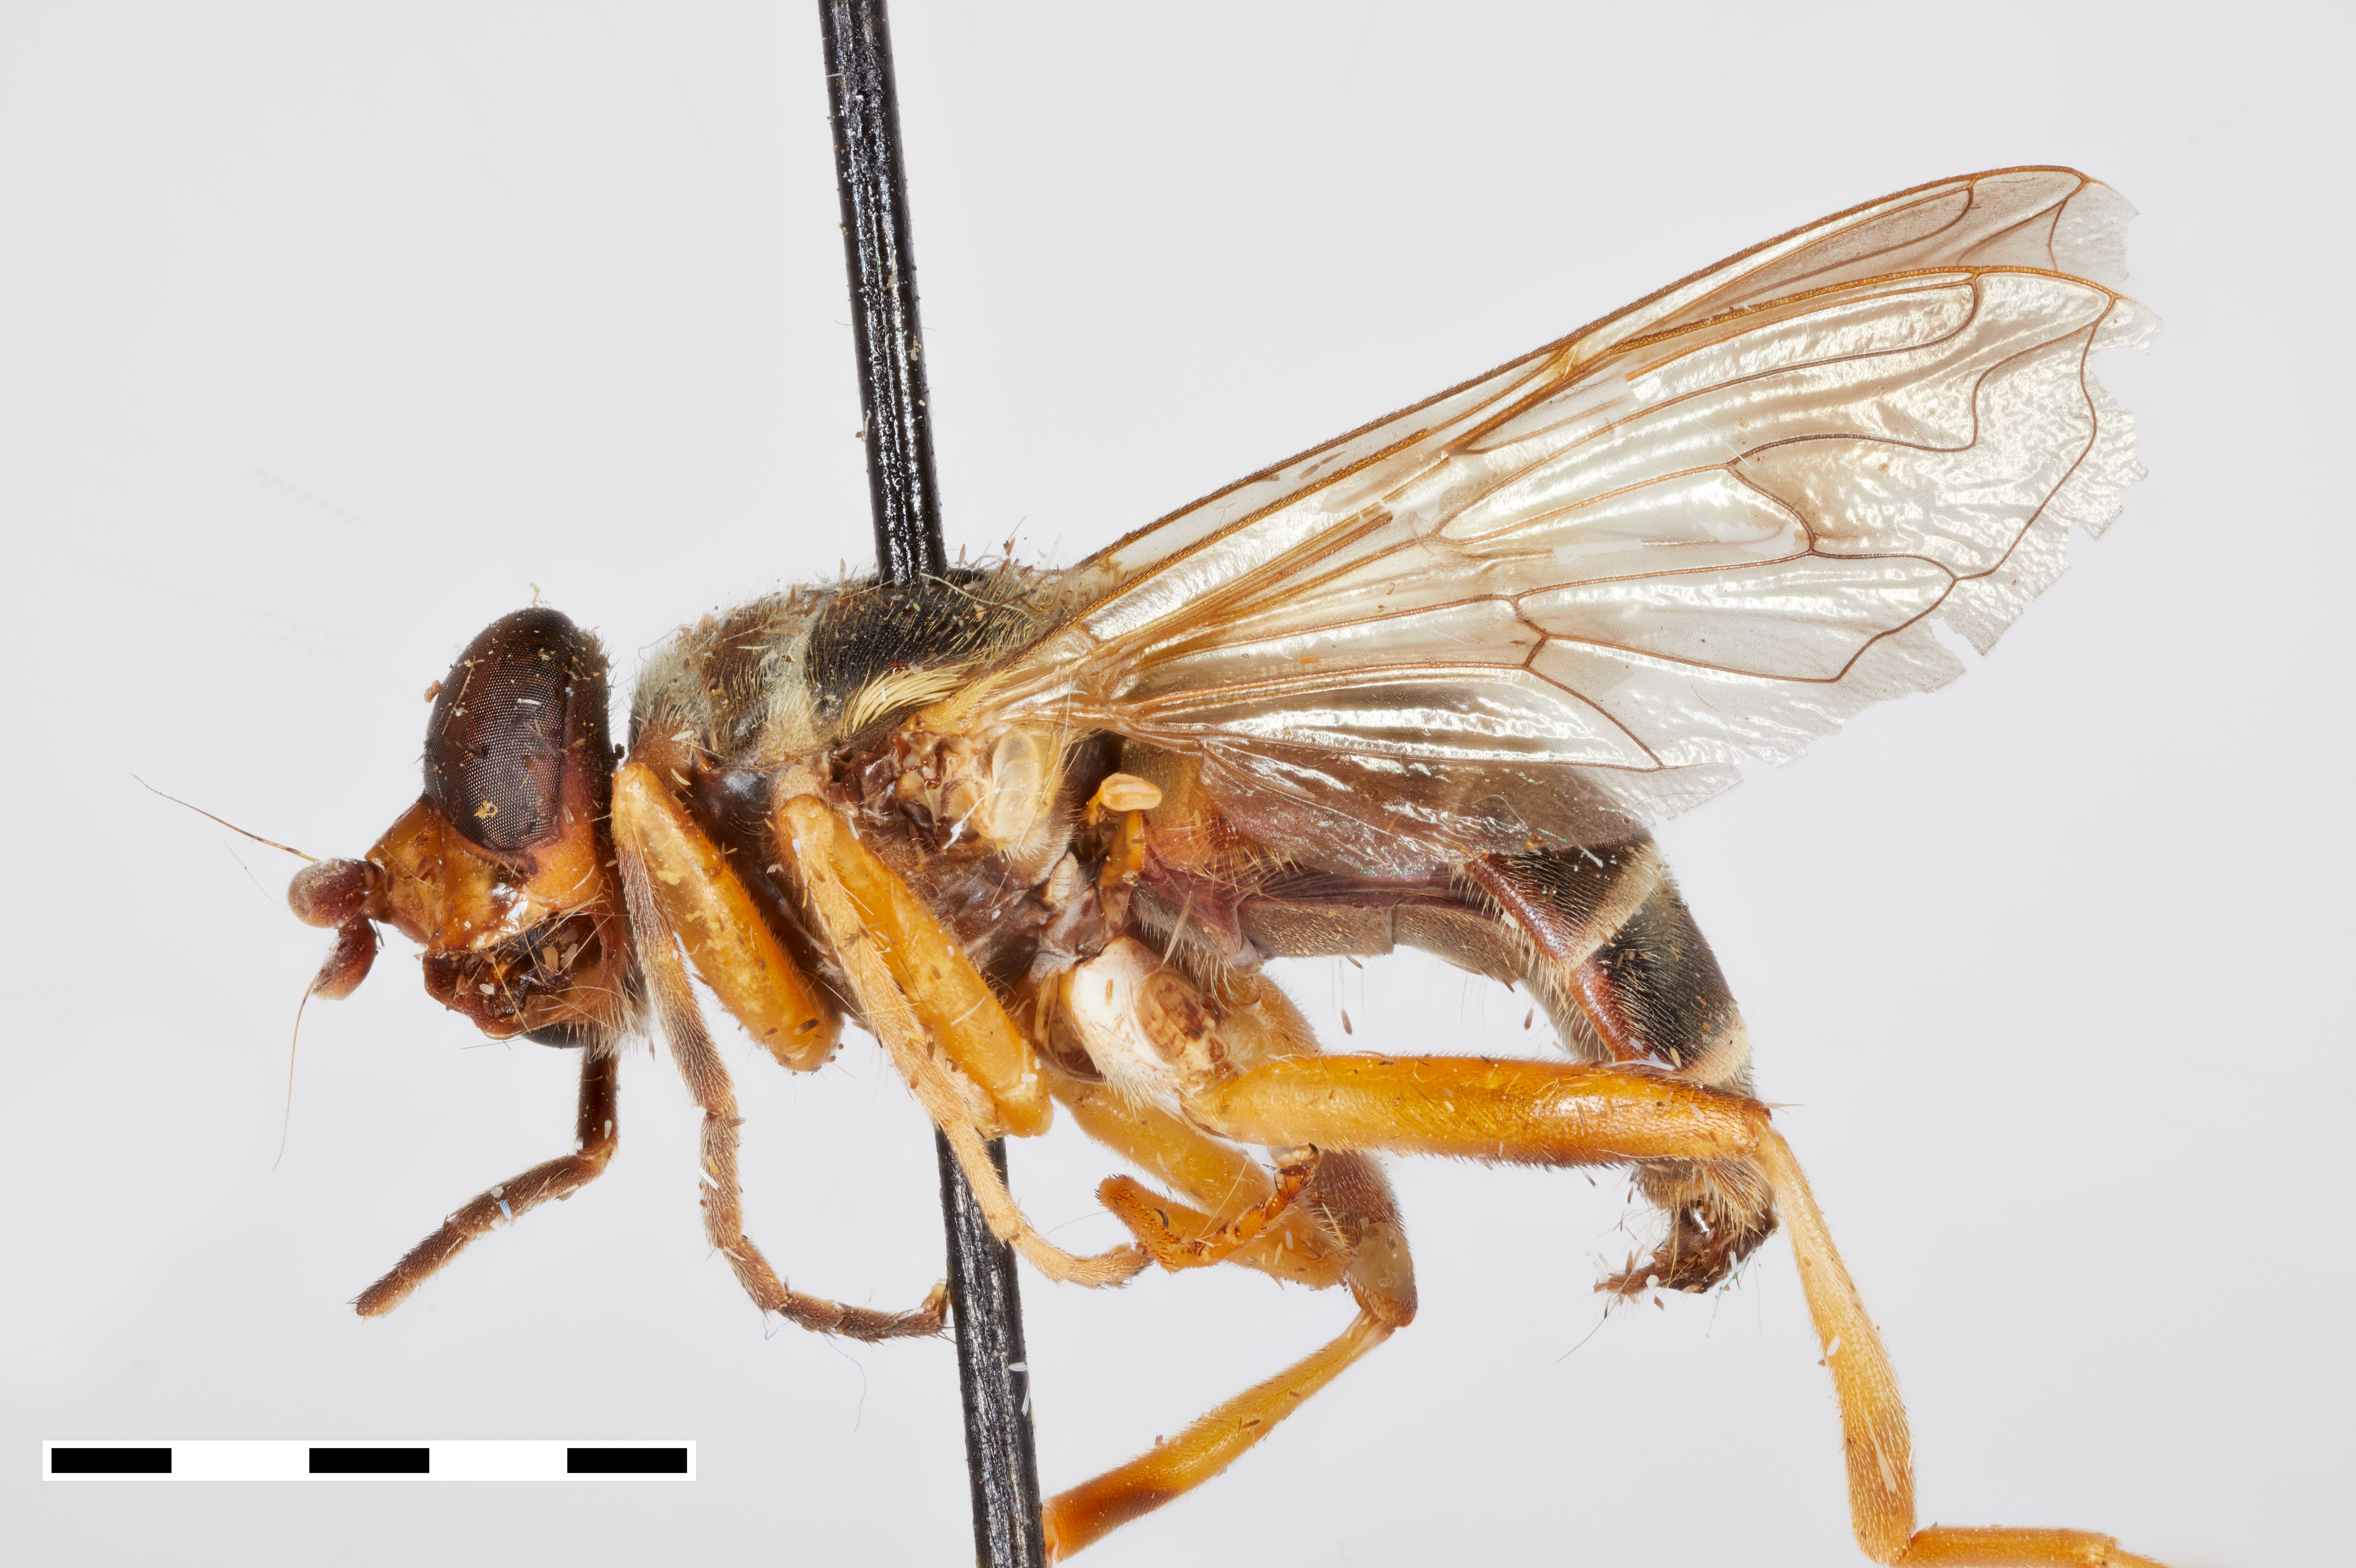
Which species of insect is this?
Korinchia nova
